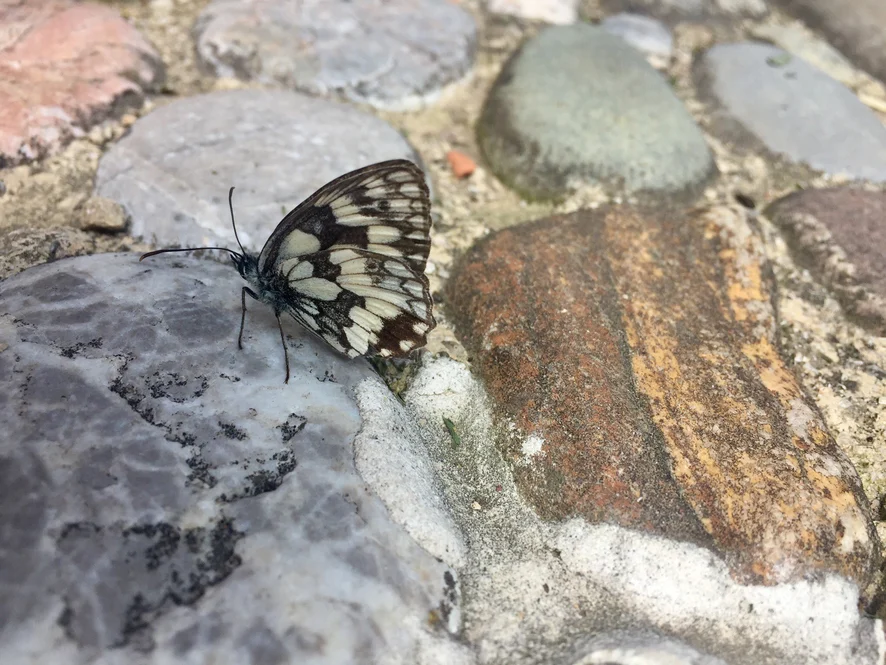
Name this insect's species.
Melanargia galathea
